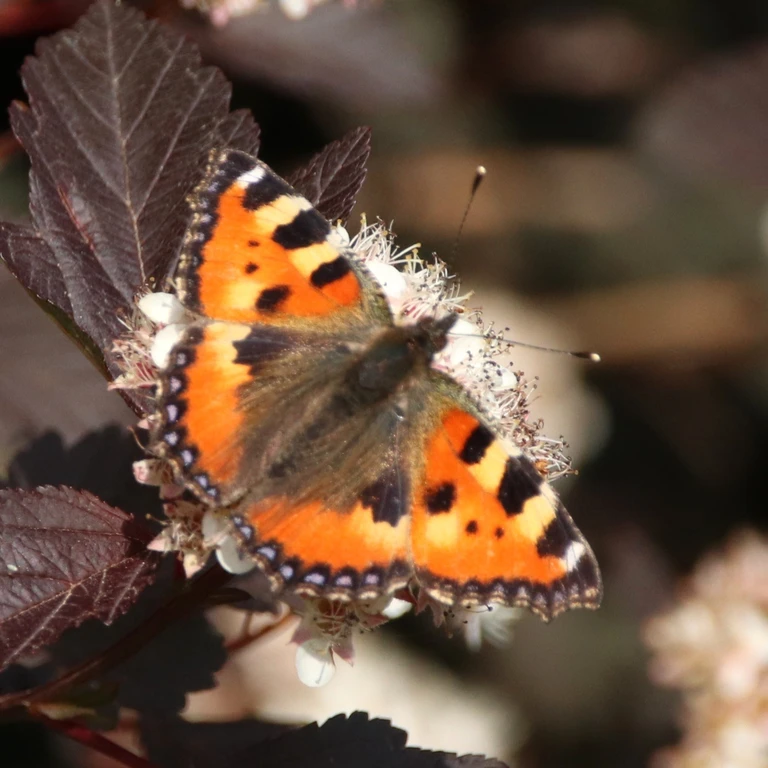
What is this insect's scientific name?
Aglais urticae
